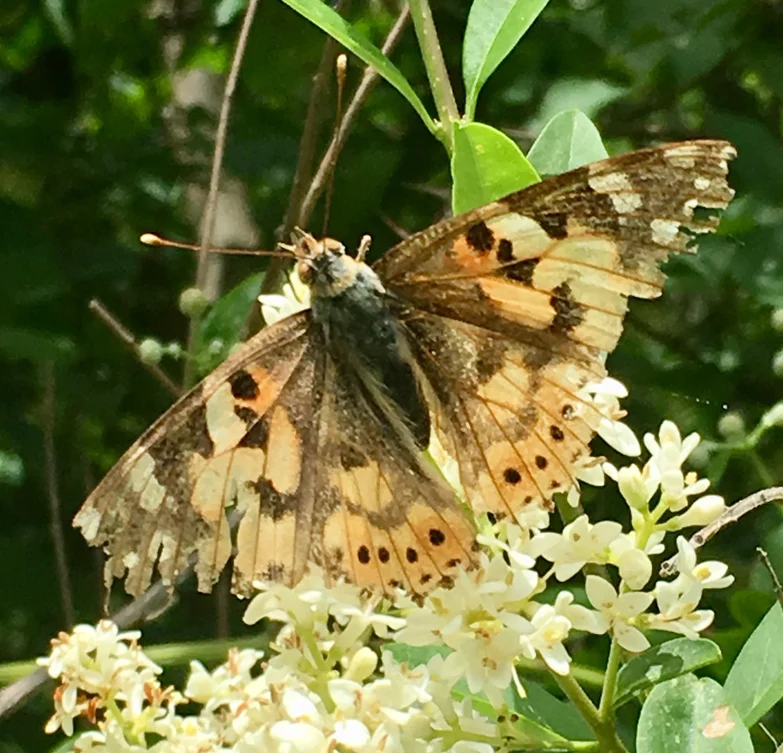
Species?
Vanessa cardui
